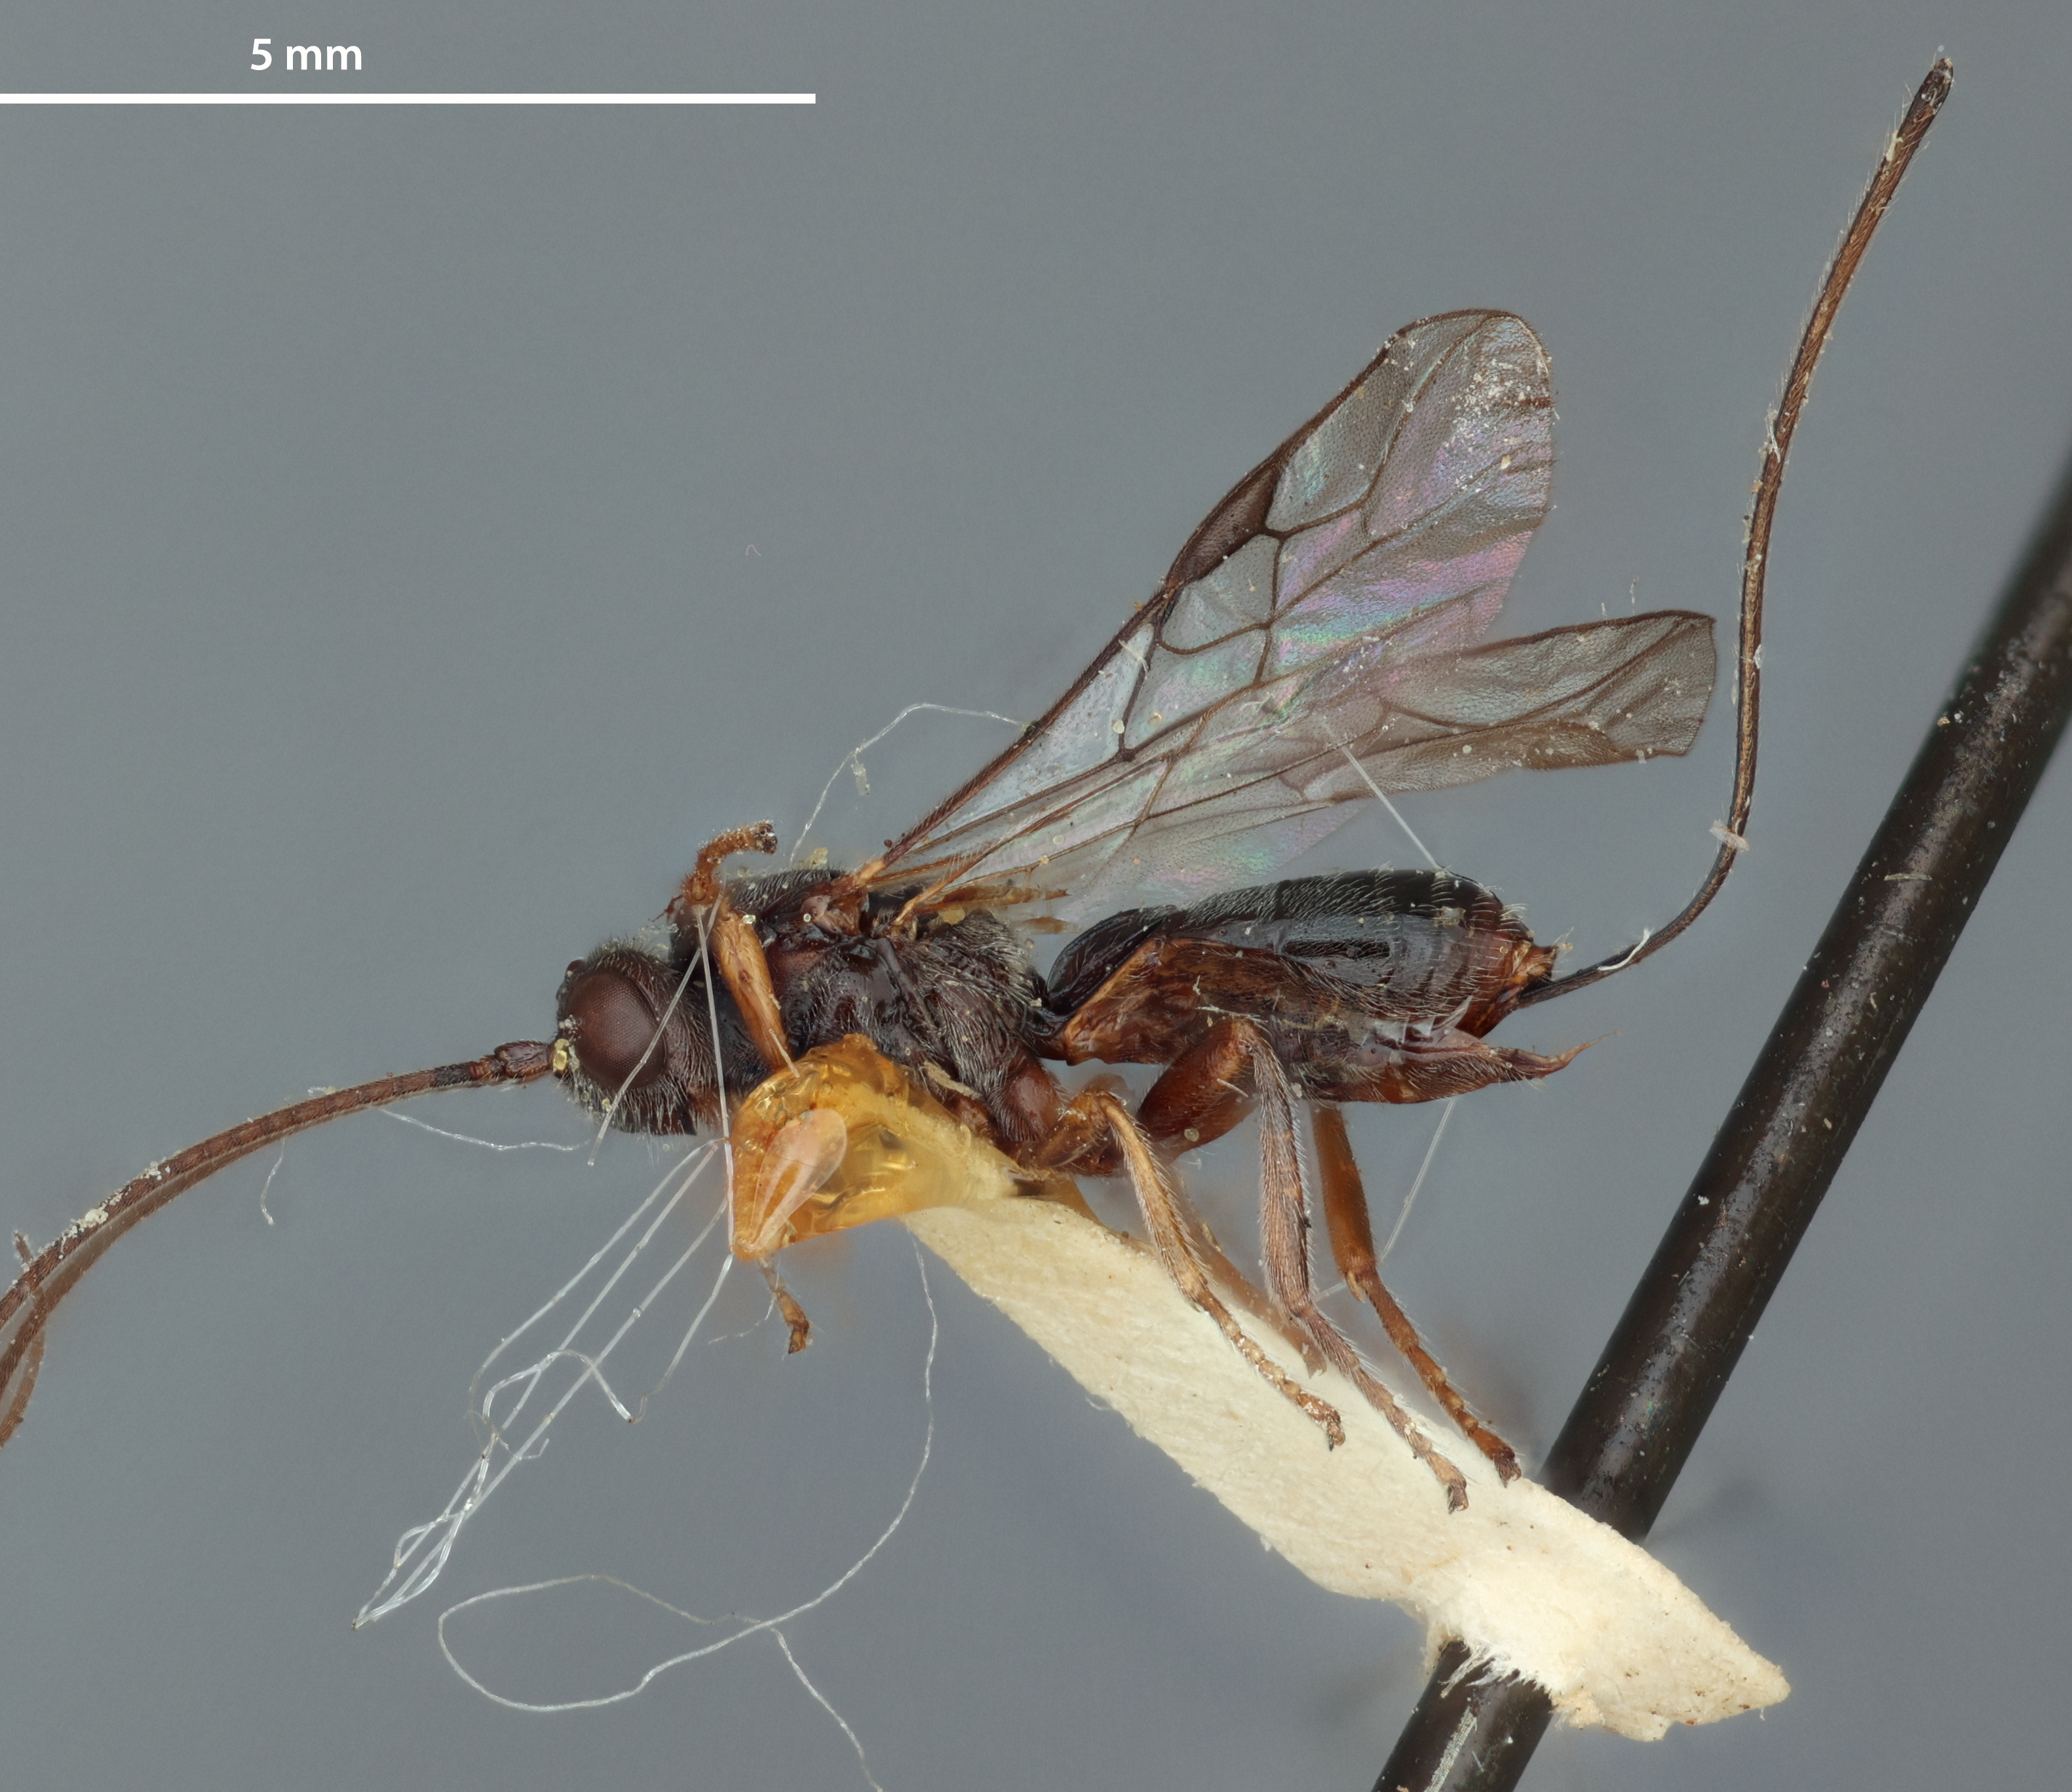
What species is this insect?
Opius skinneri
